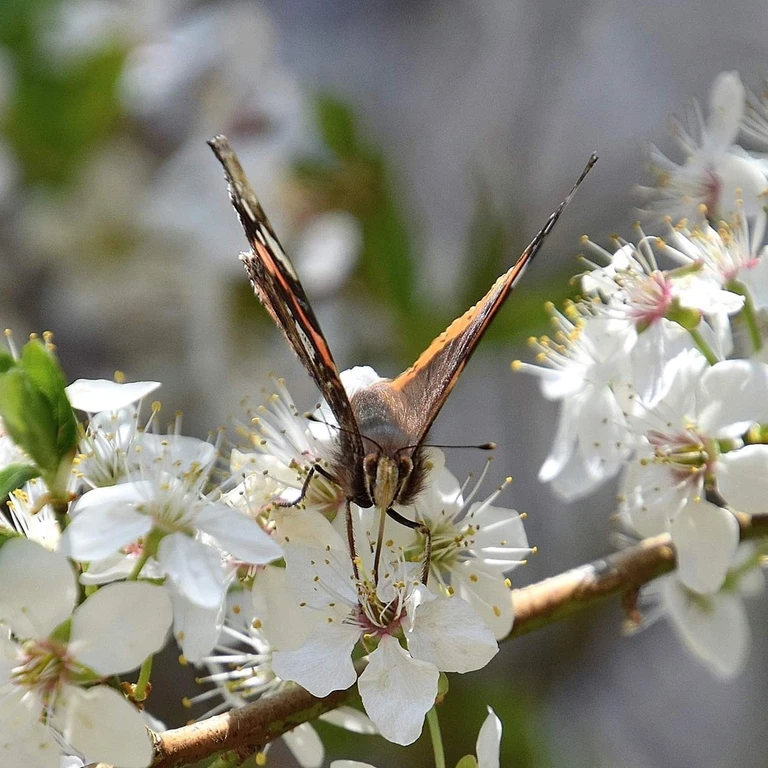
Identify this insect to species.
Vanessa atalanta
